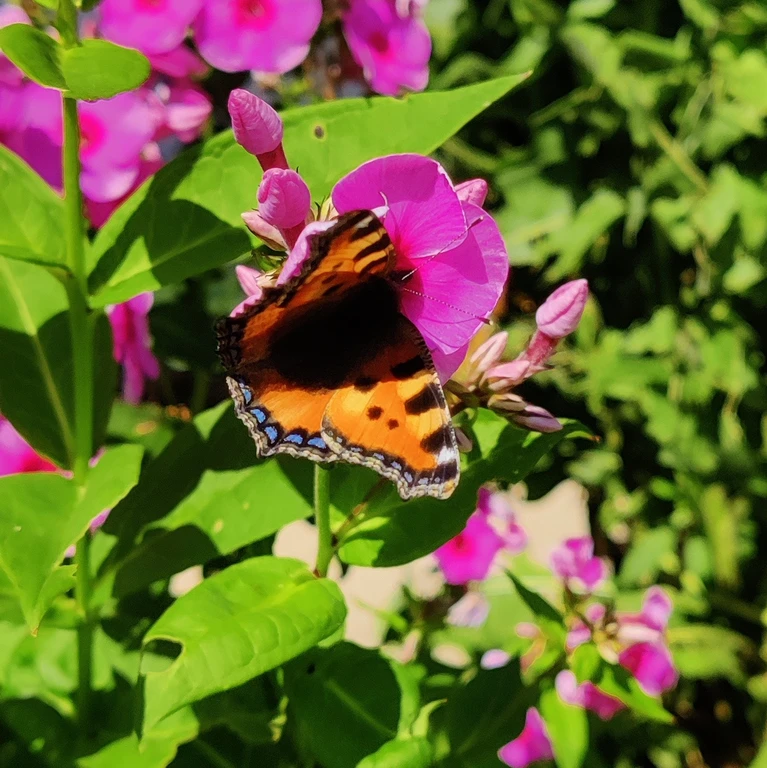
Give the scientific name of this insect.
Aglais urticae
